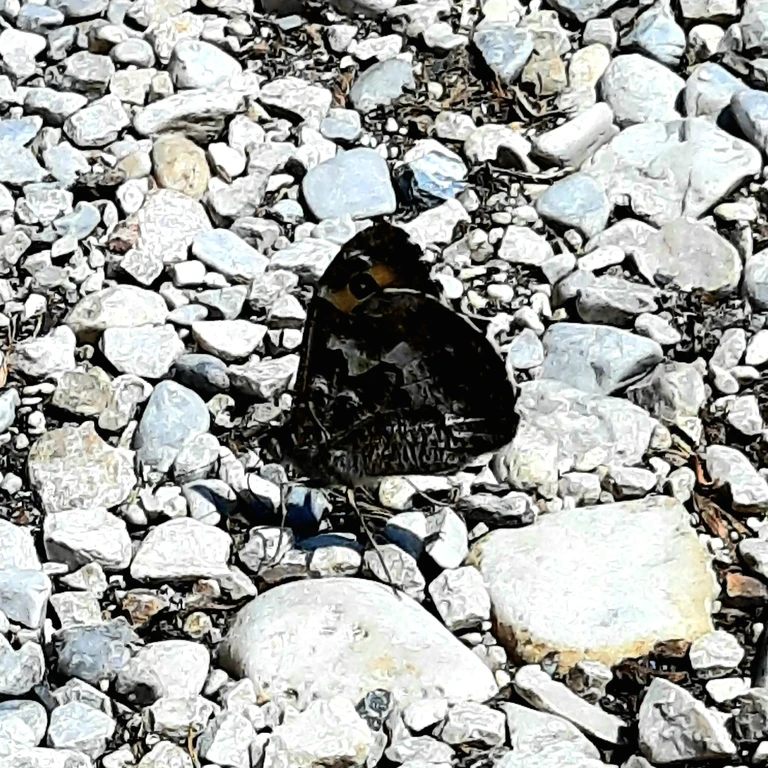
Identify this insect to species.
Hipparchia semele
